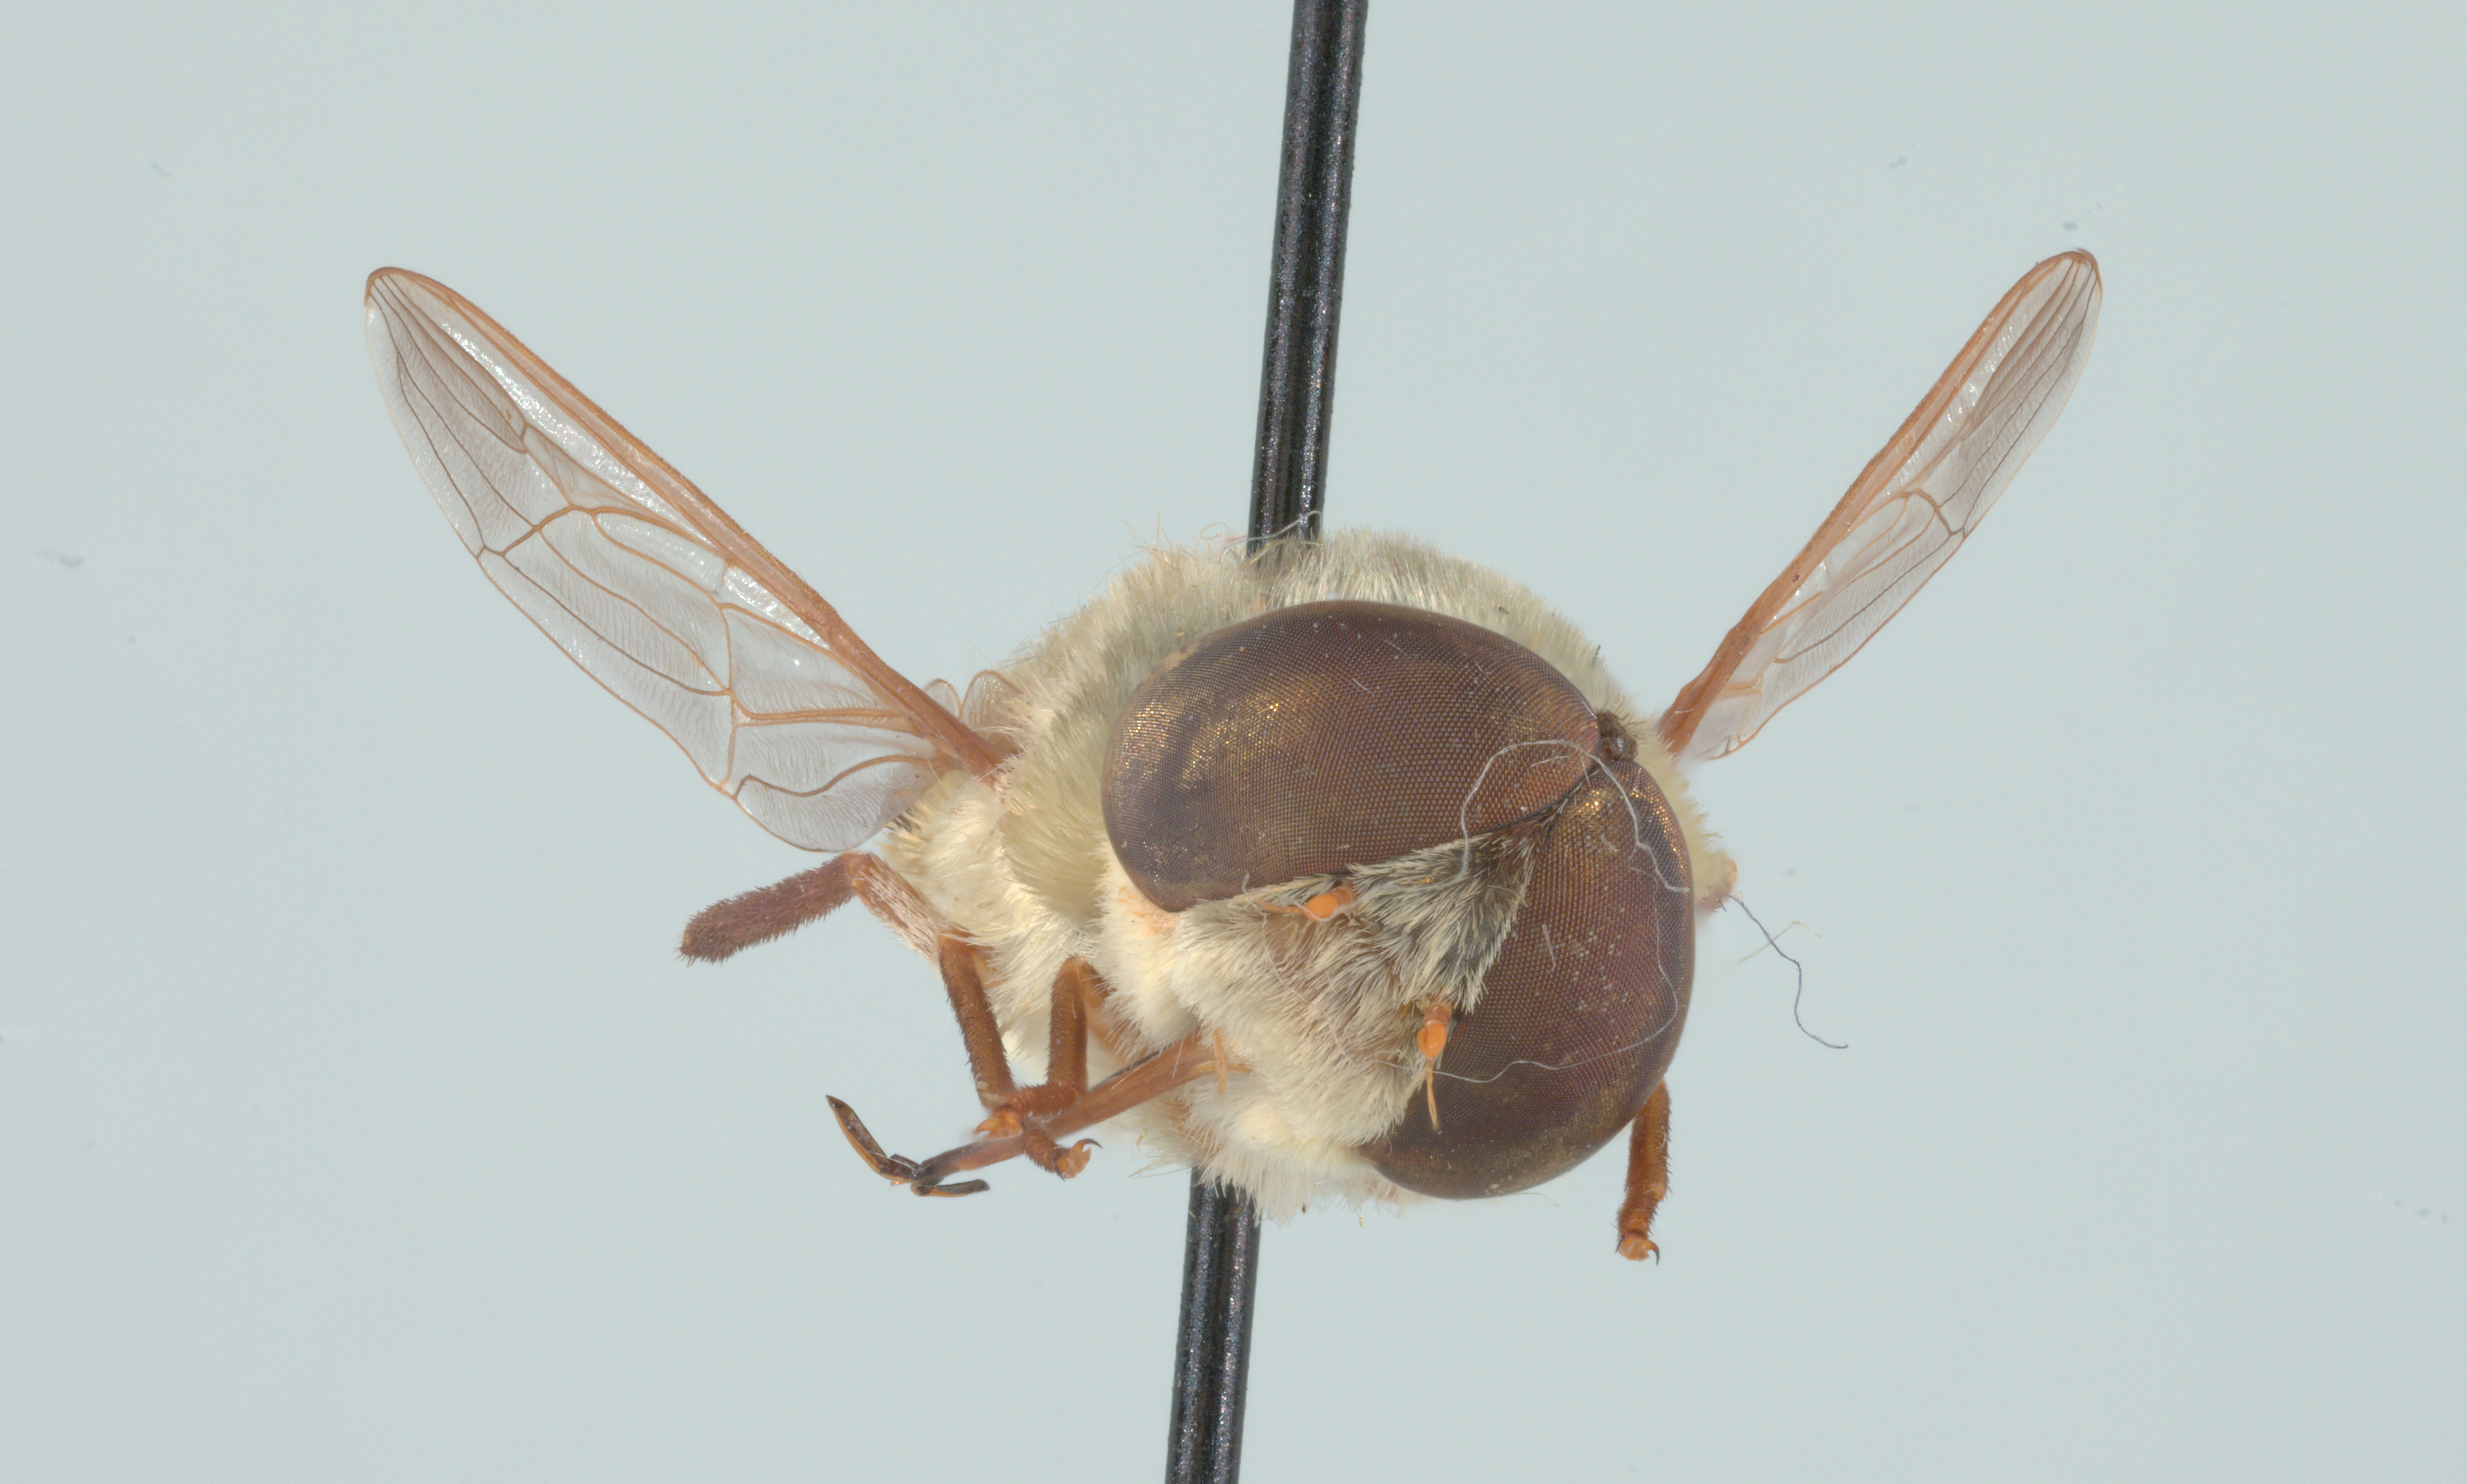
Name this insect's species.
Neorhynchocephalus volaticus
